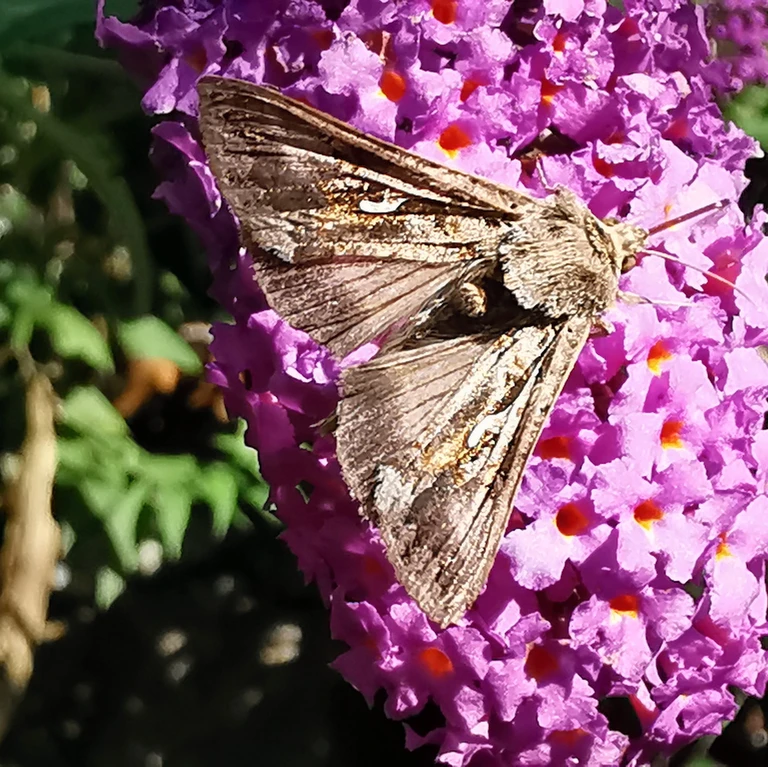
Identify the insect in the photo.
Autographa gamma
